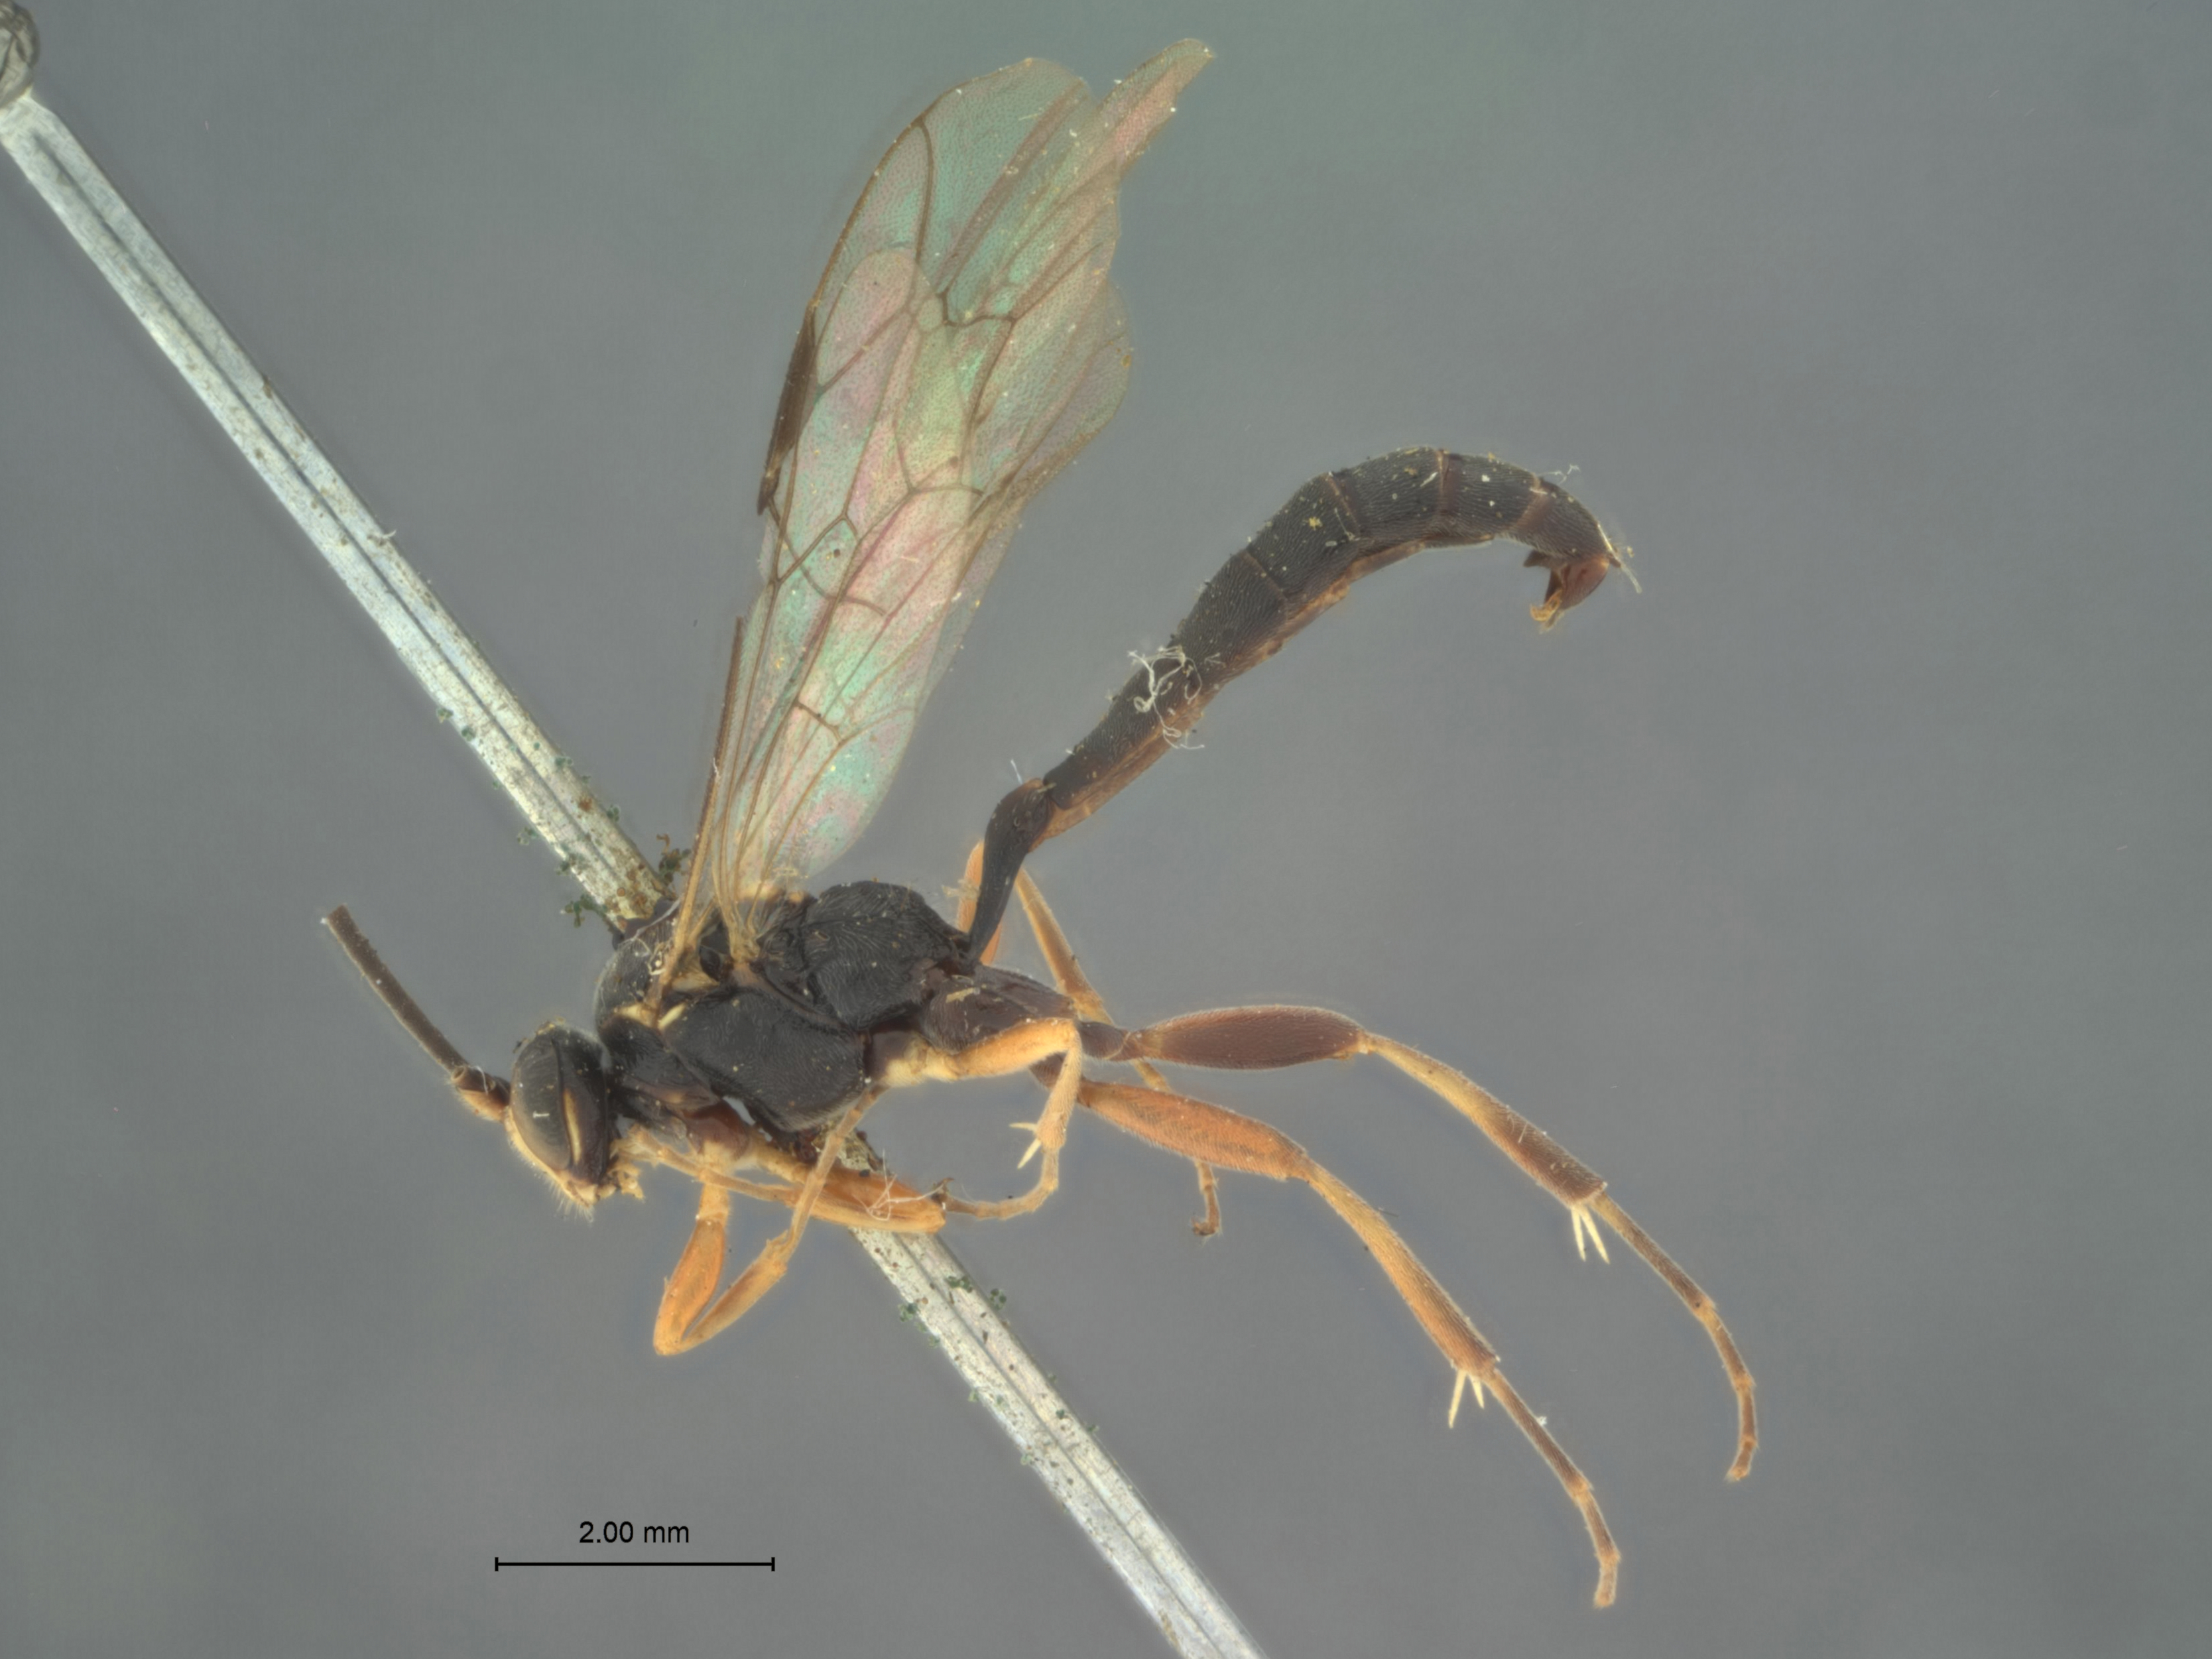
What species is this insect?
Ichneumon sitkensis
